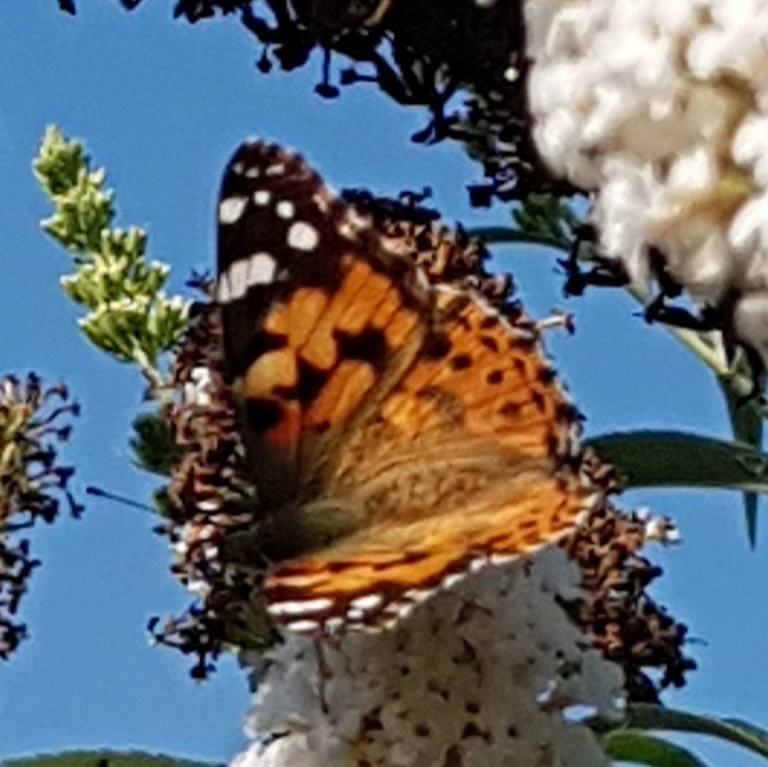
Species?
Vanessa cardui
